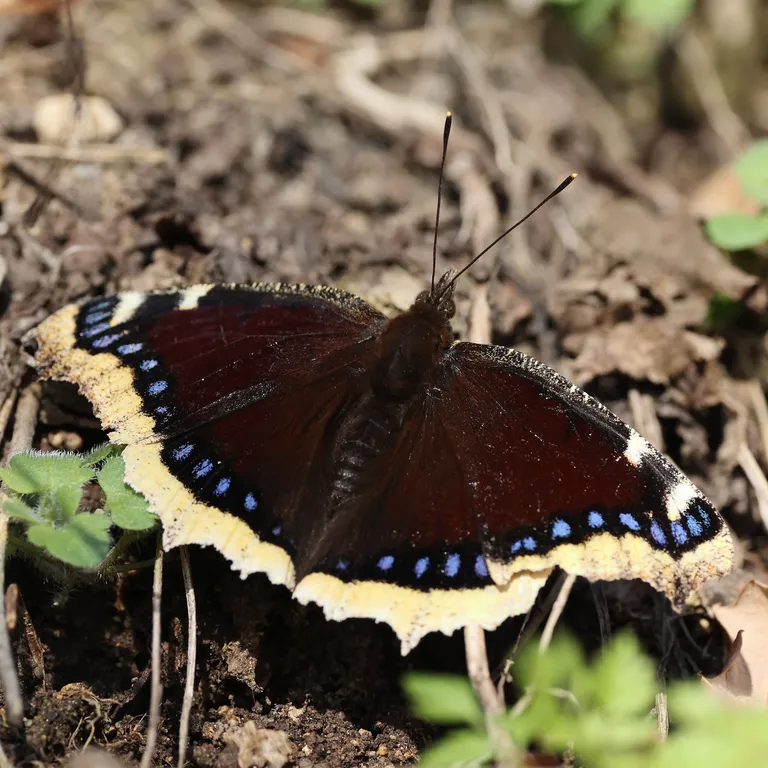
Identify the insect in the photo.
Nymphalis antiopa
